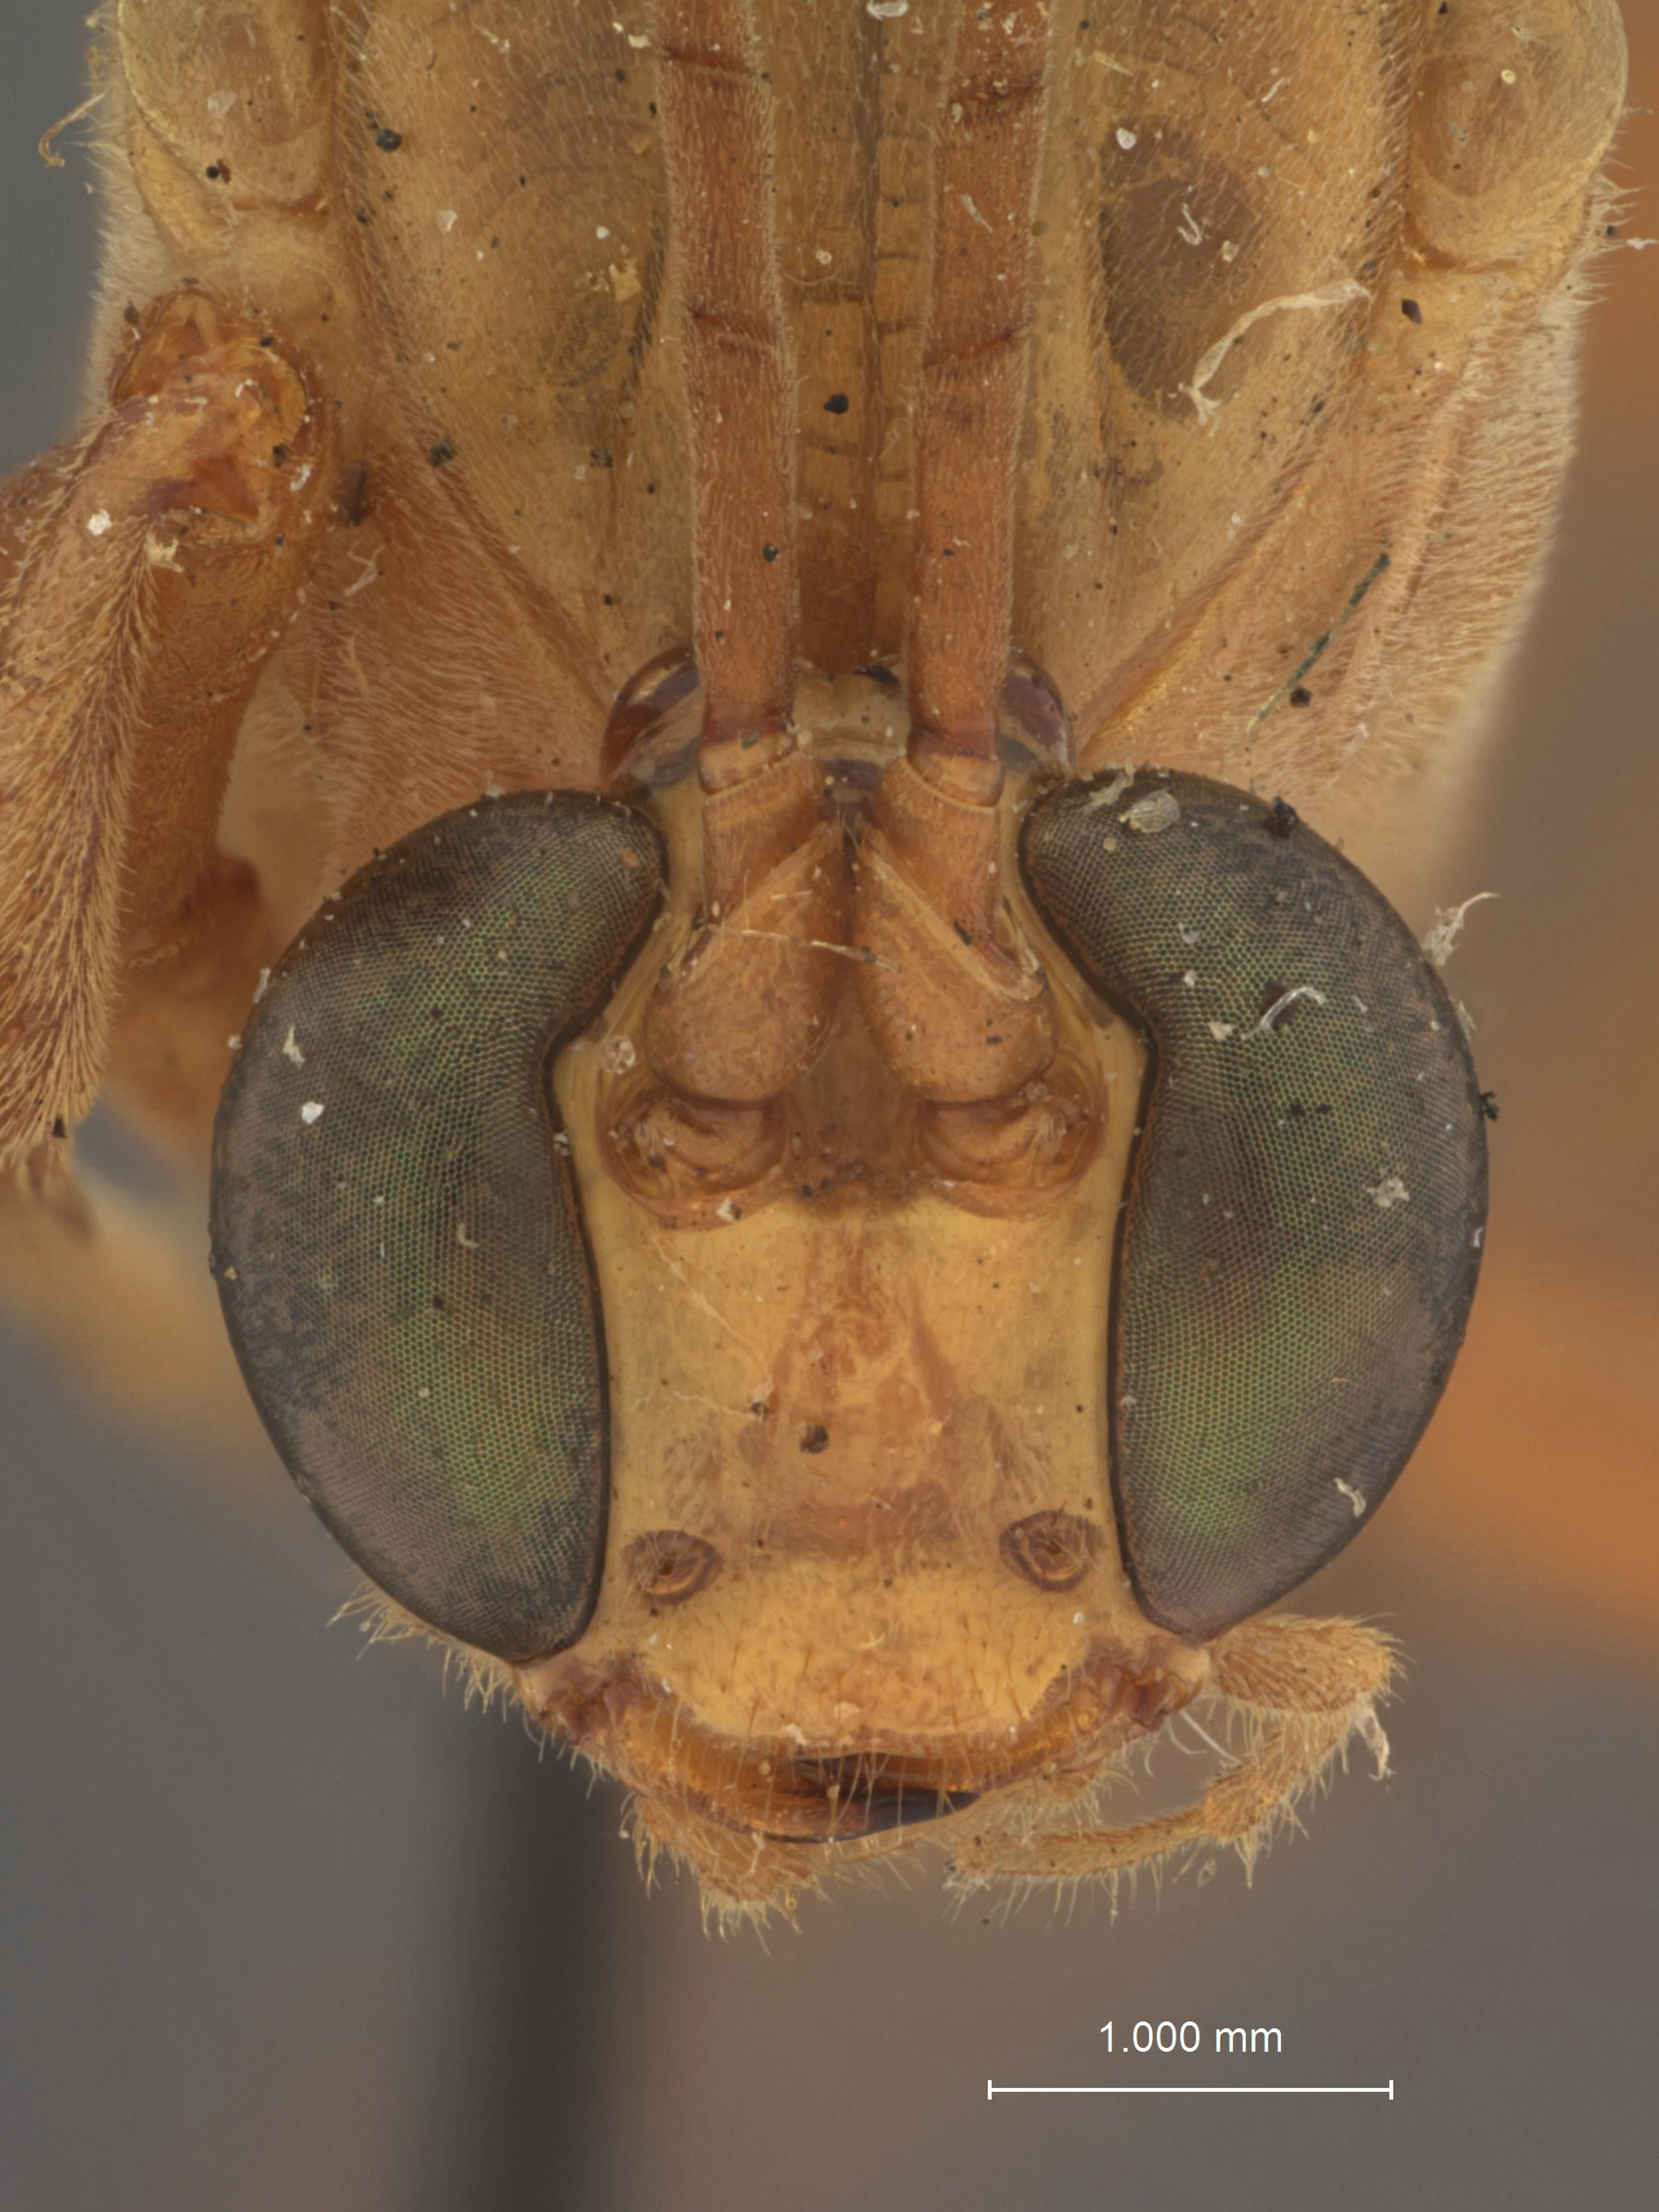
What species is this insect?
Paniscus trituberculatus
